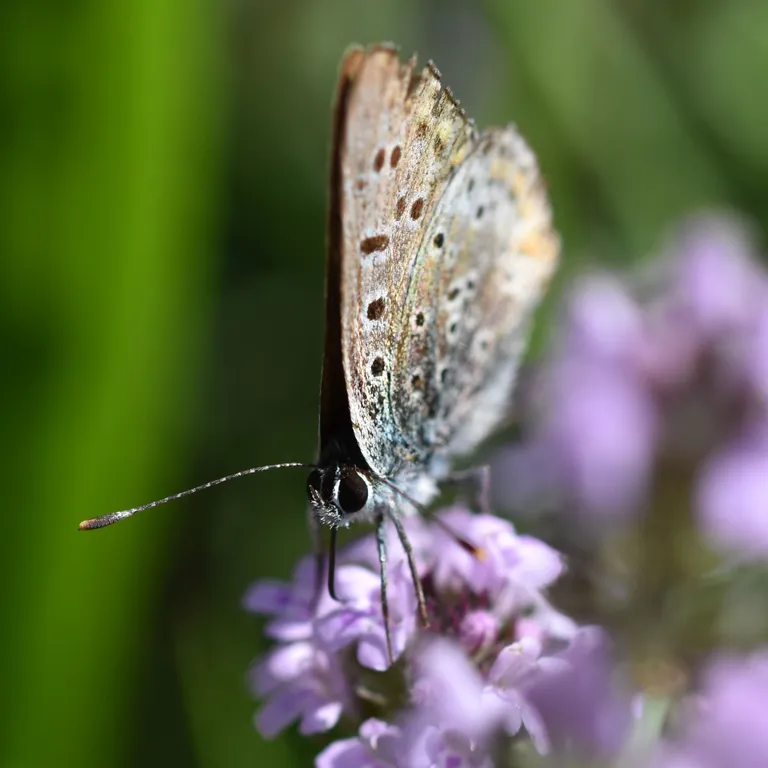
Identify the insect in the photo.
Lycaena tityrus (also Loweia tityrus)
